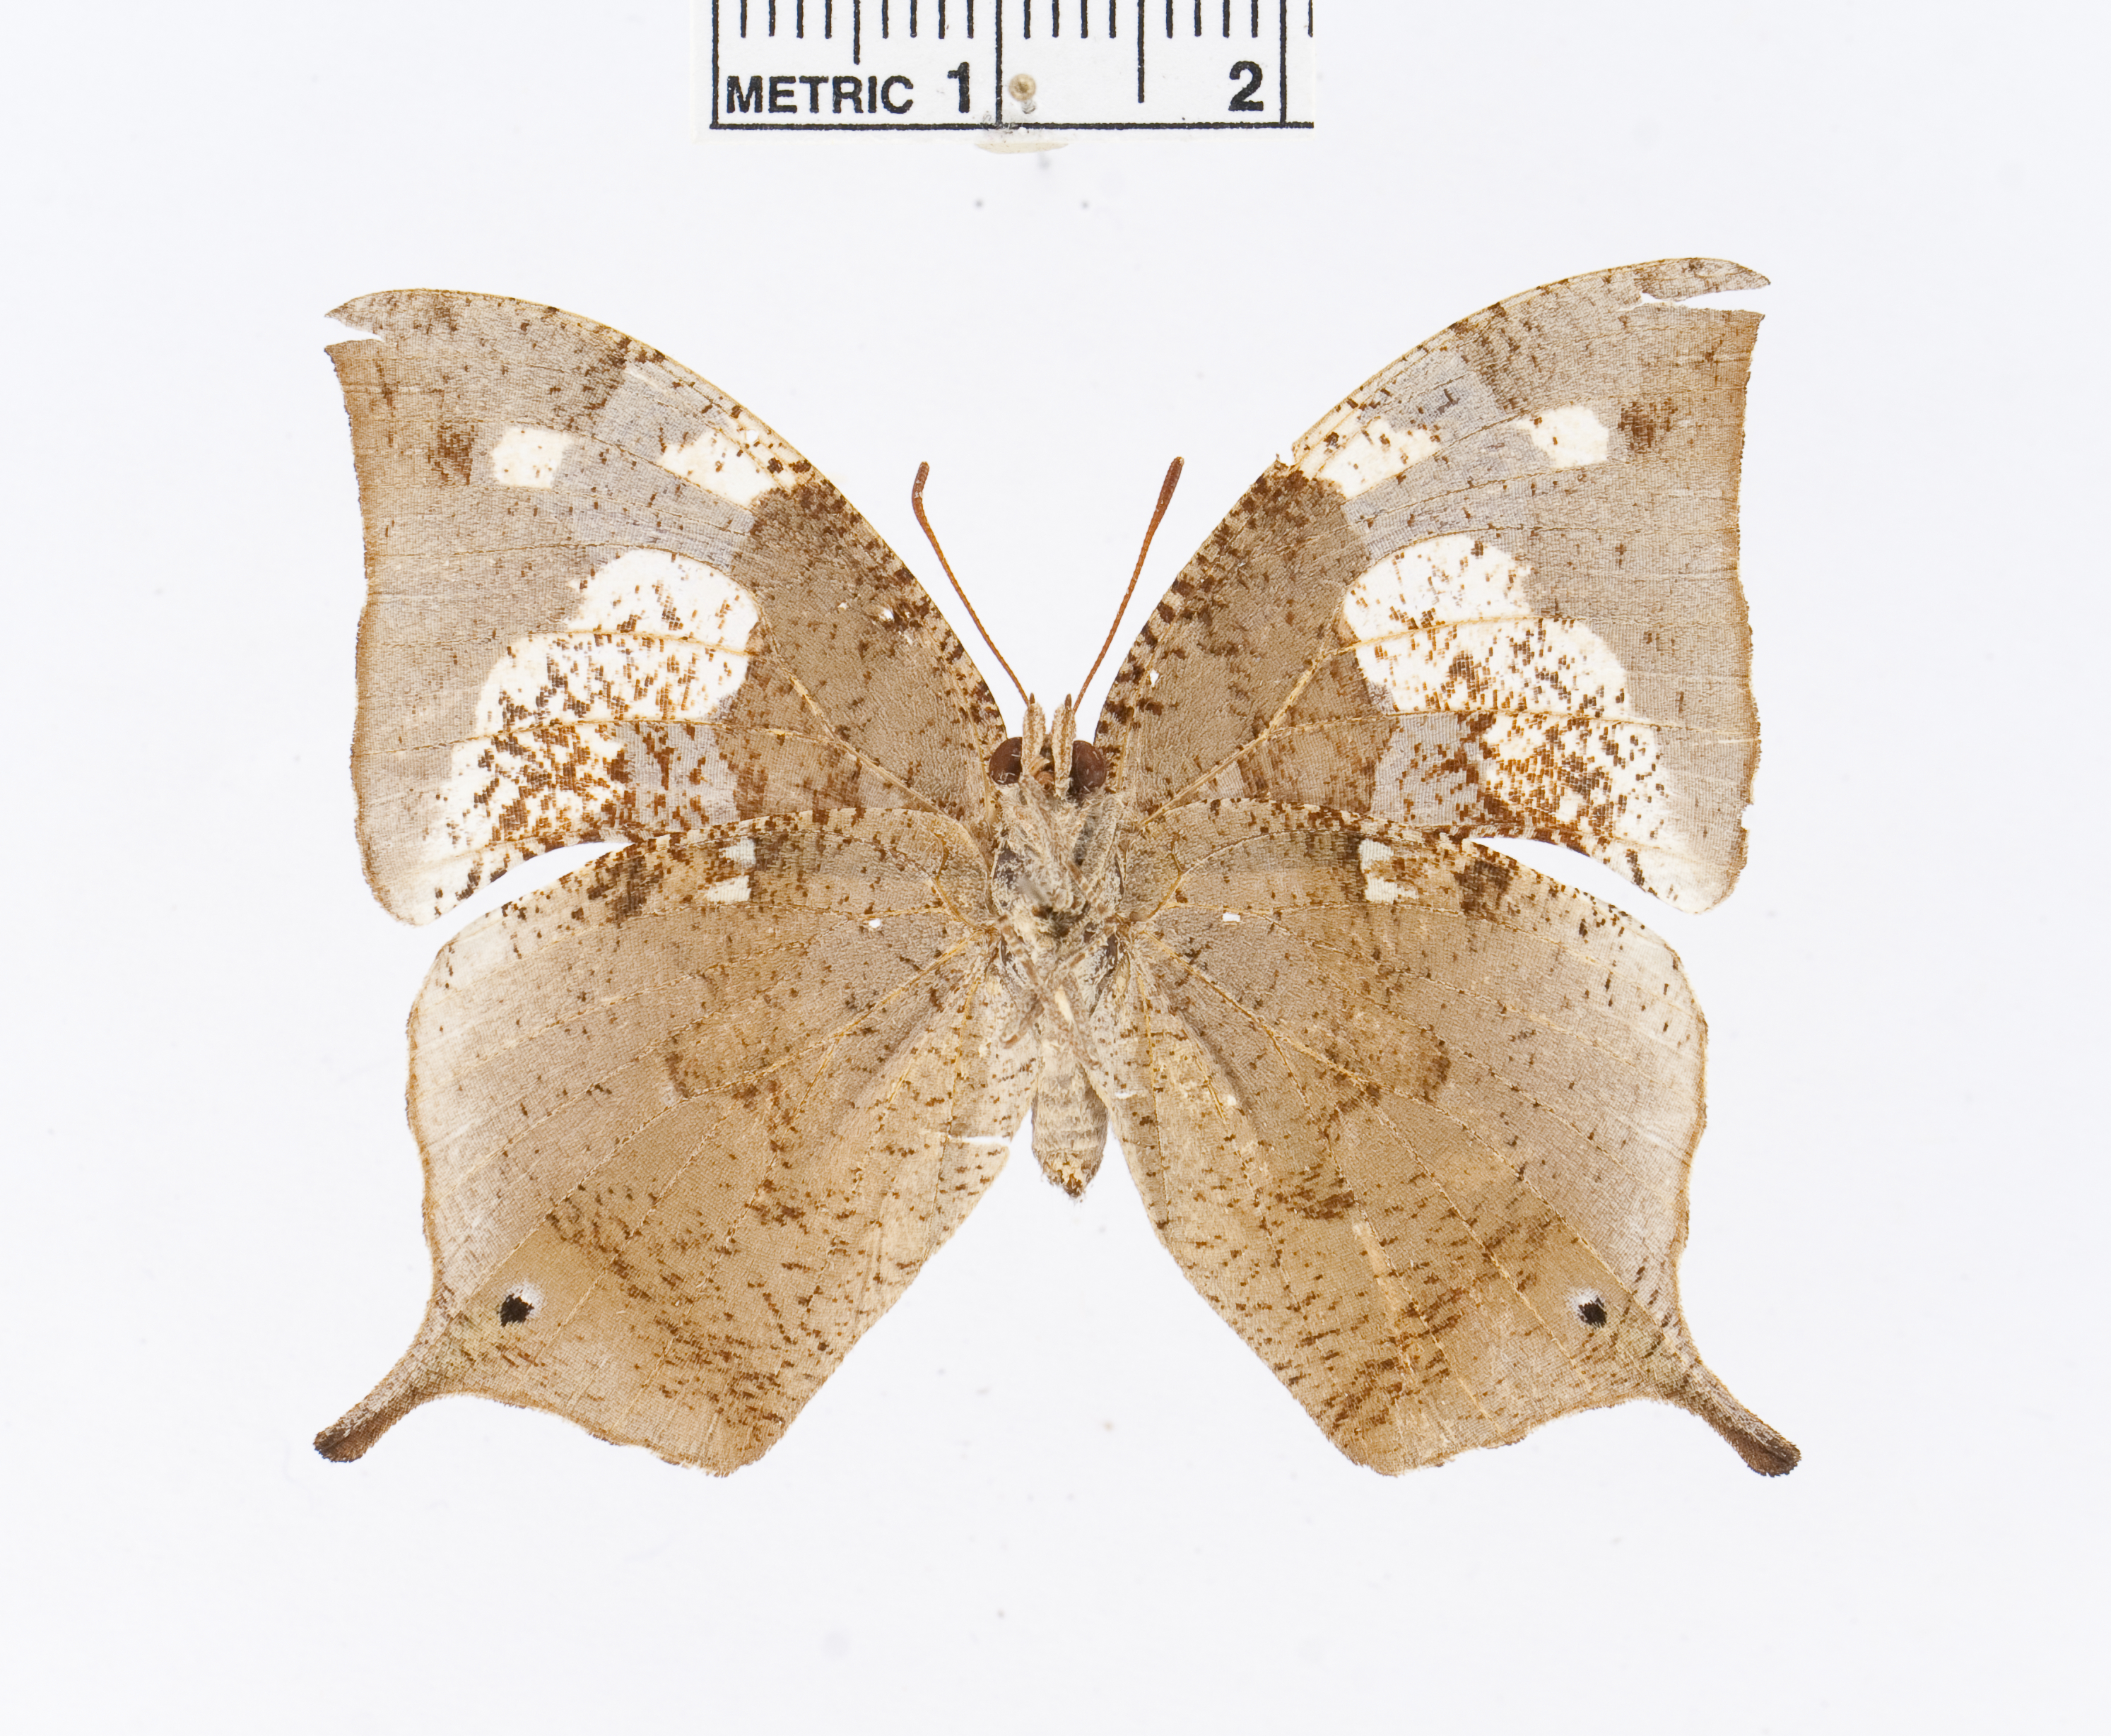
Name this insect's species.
Memphis artacaena
